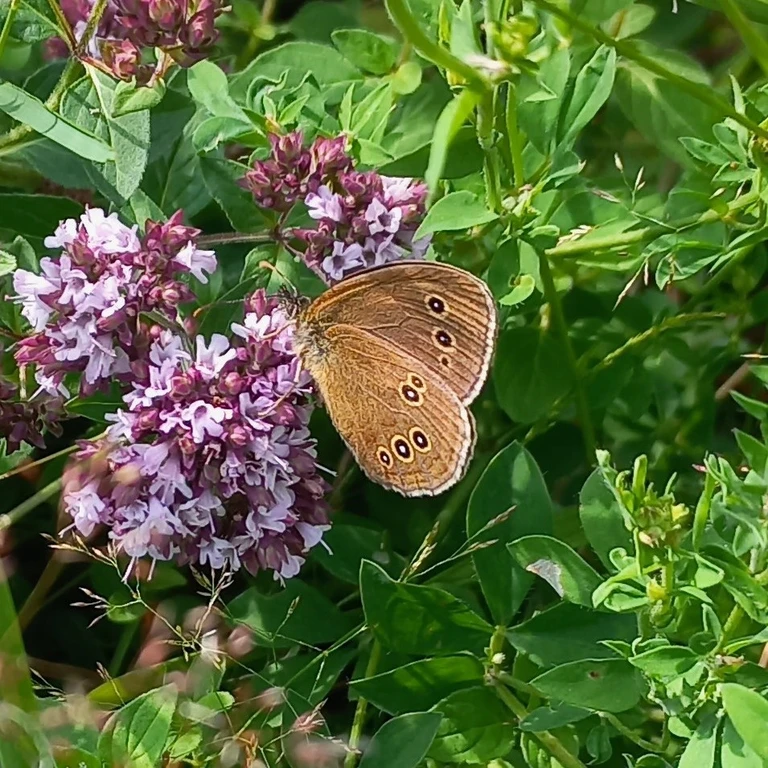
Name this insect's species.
Aphantopus hyperantus
